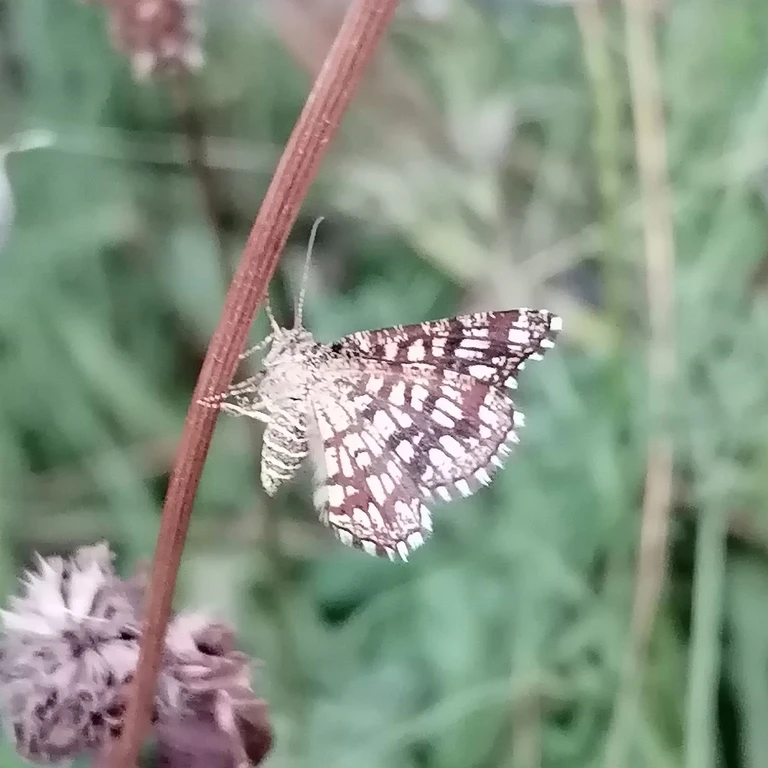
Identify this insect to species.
Chiasmia clathrata
